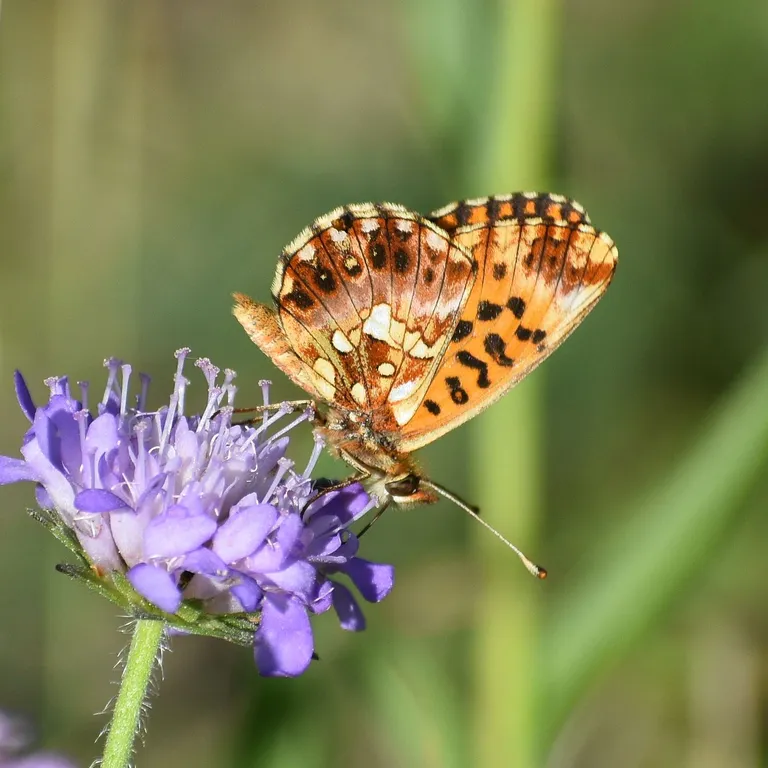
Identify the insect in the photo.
Boloria dia
